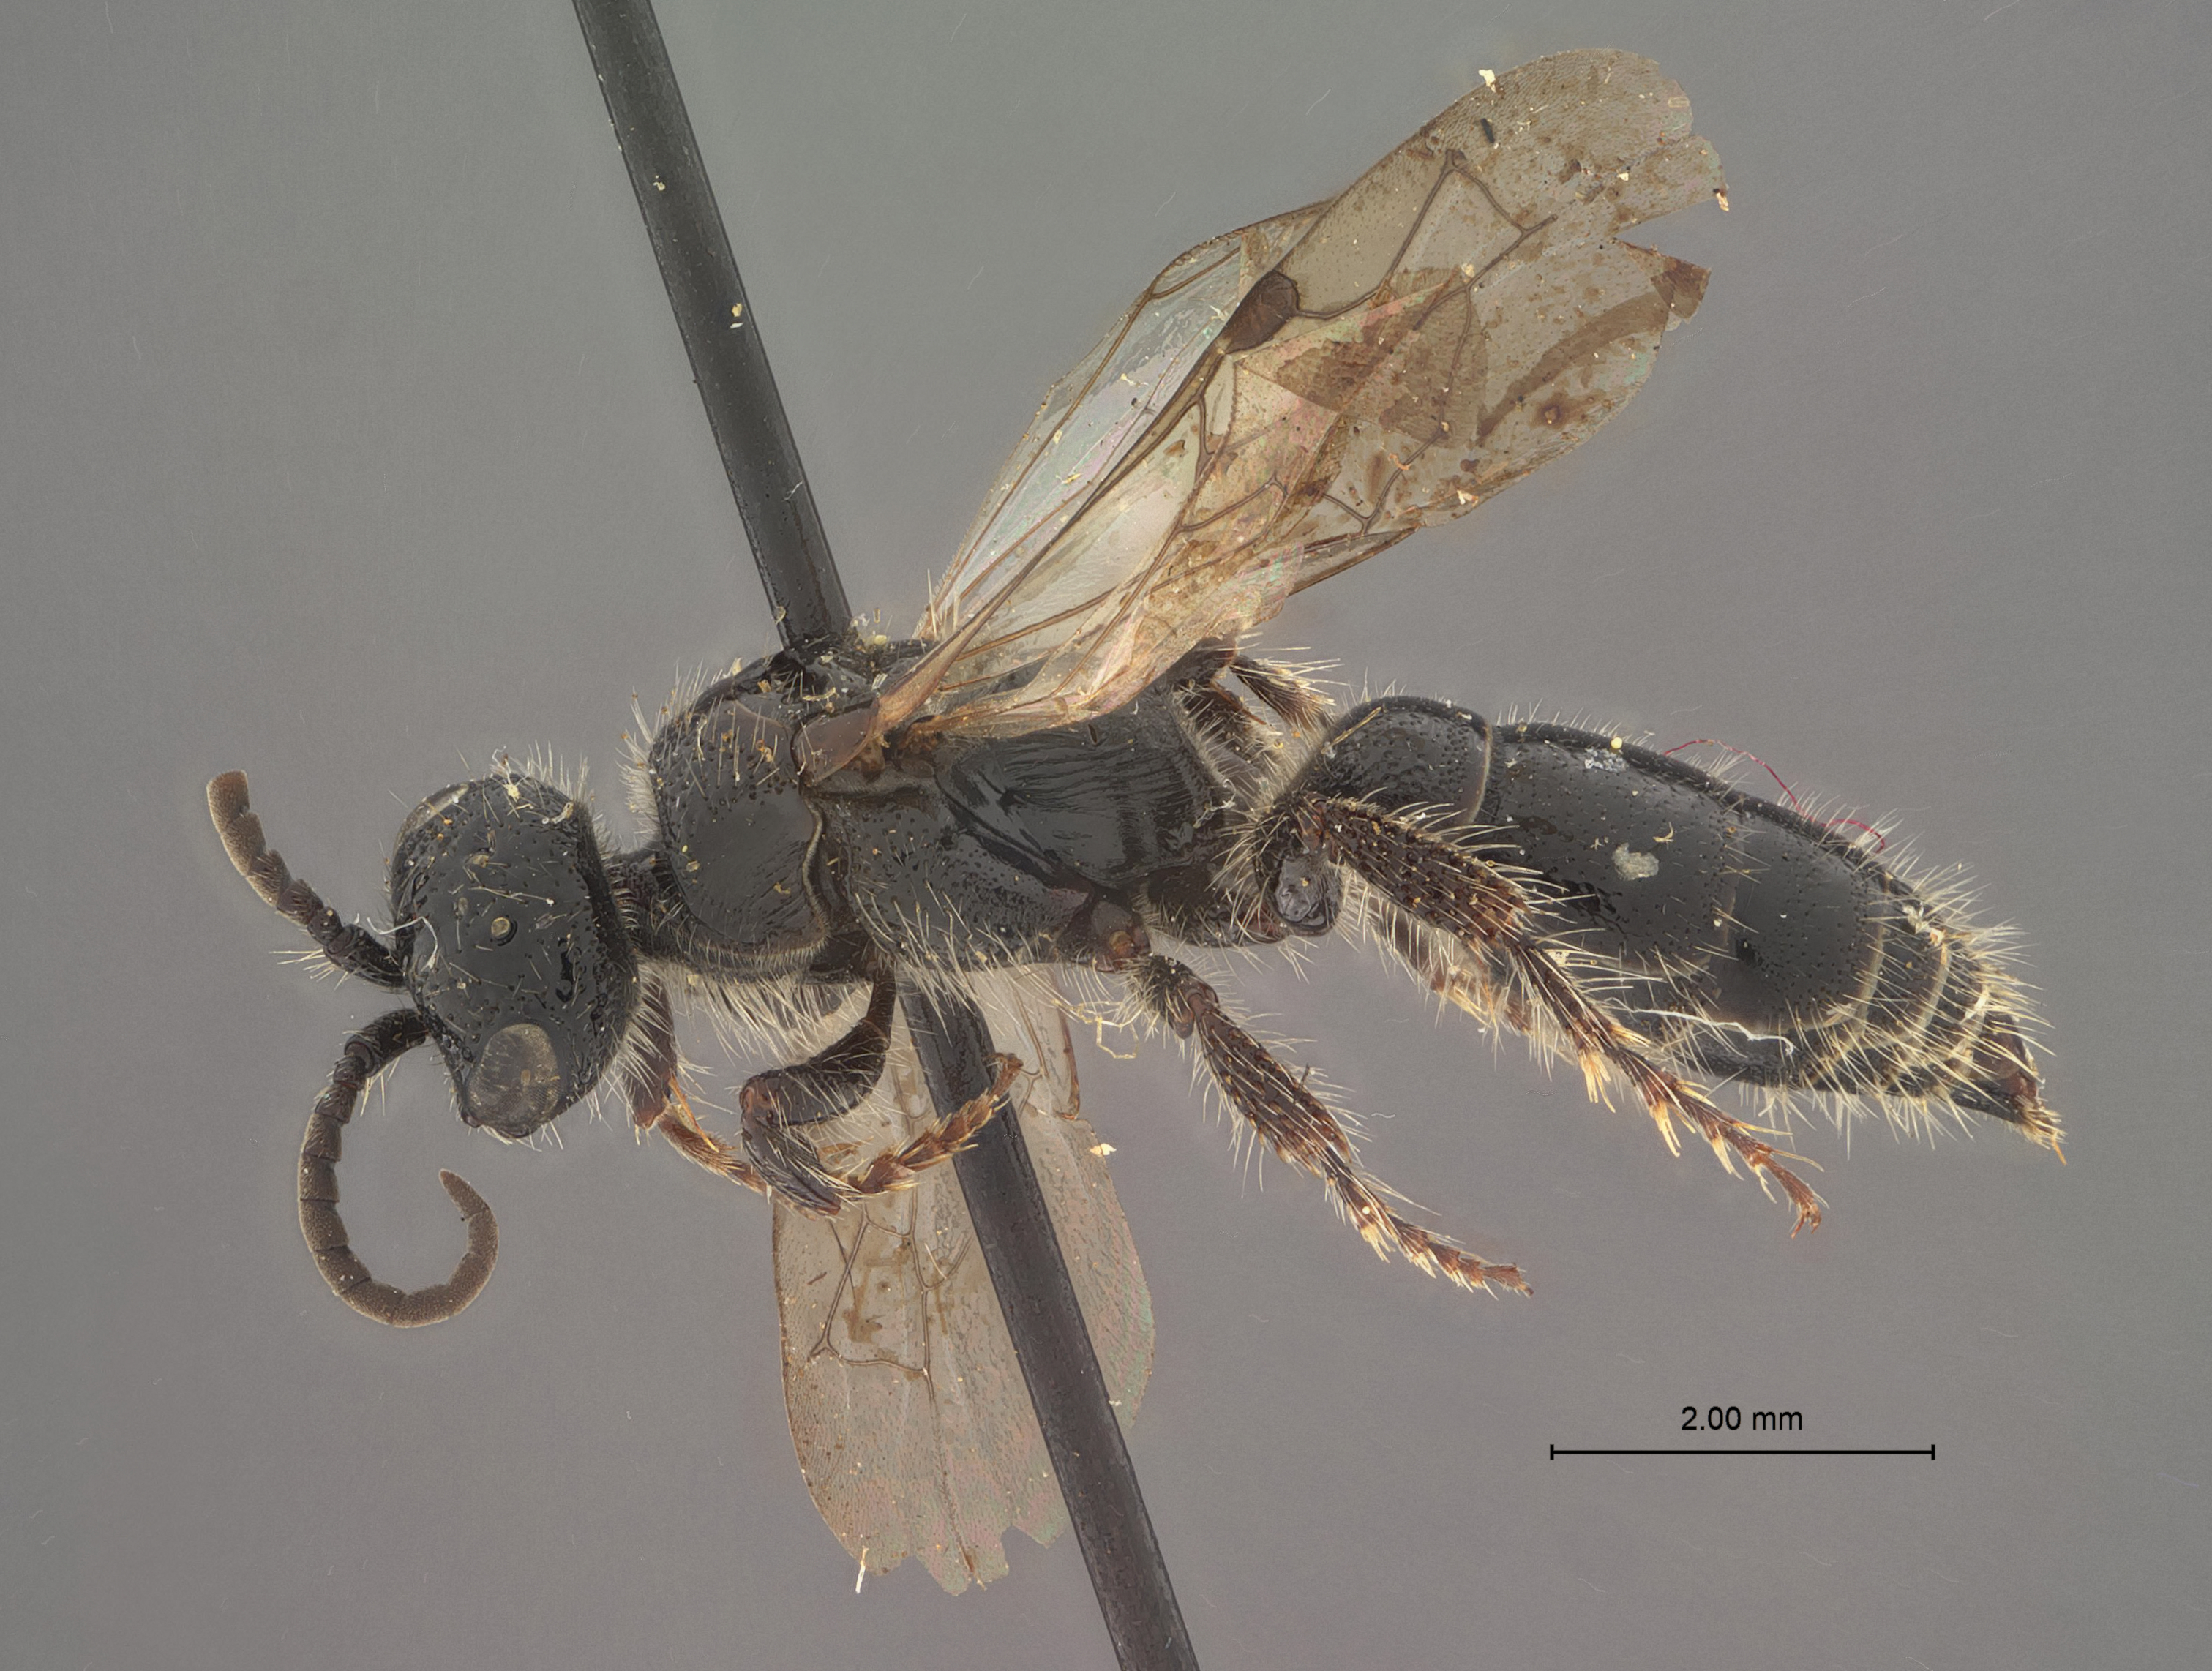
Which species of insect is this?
Tiphia essigi
